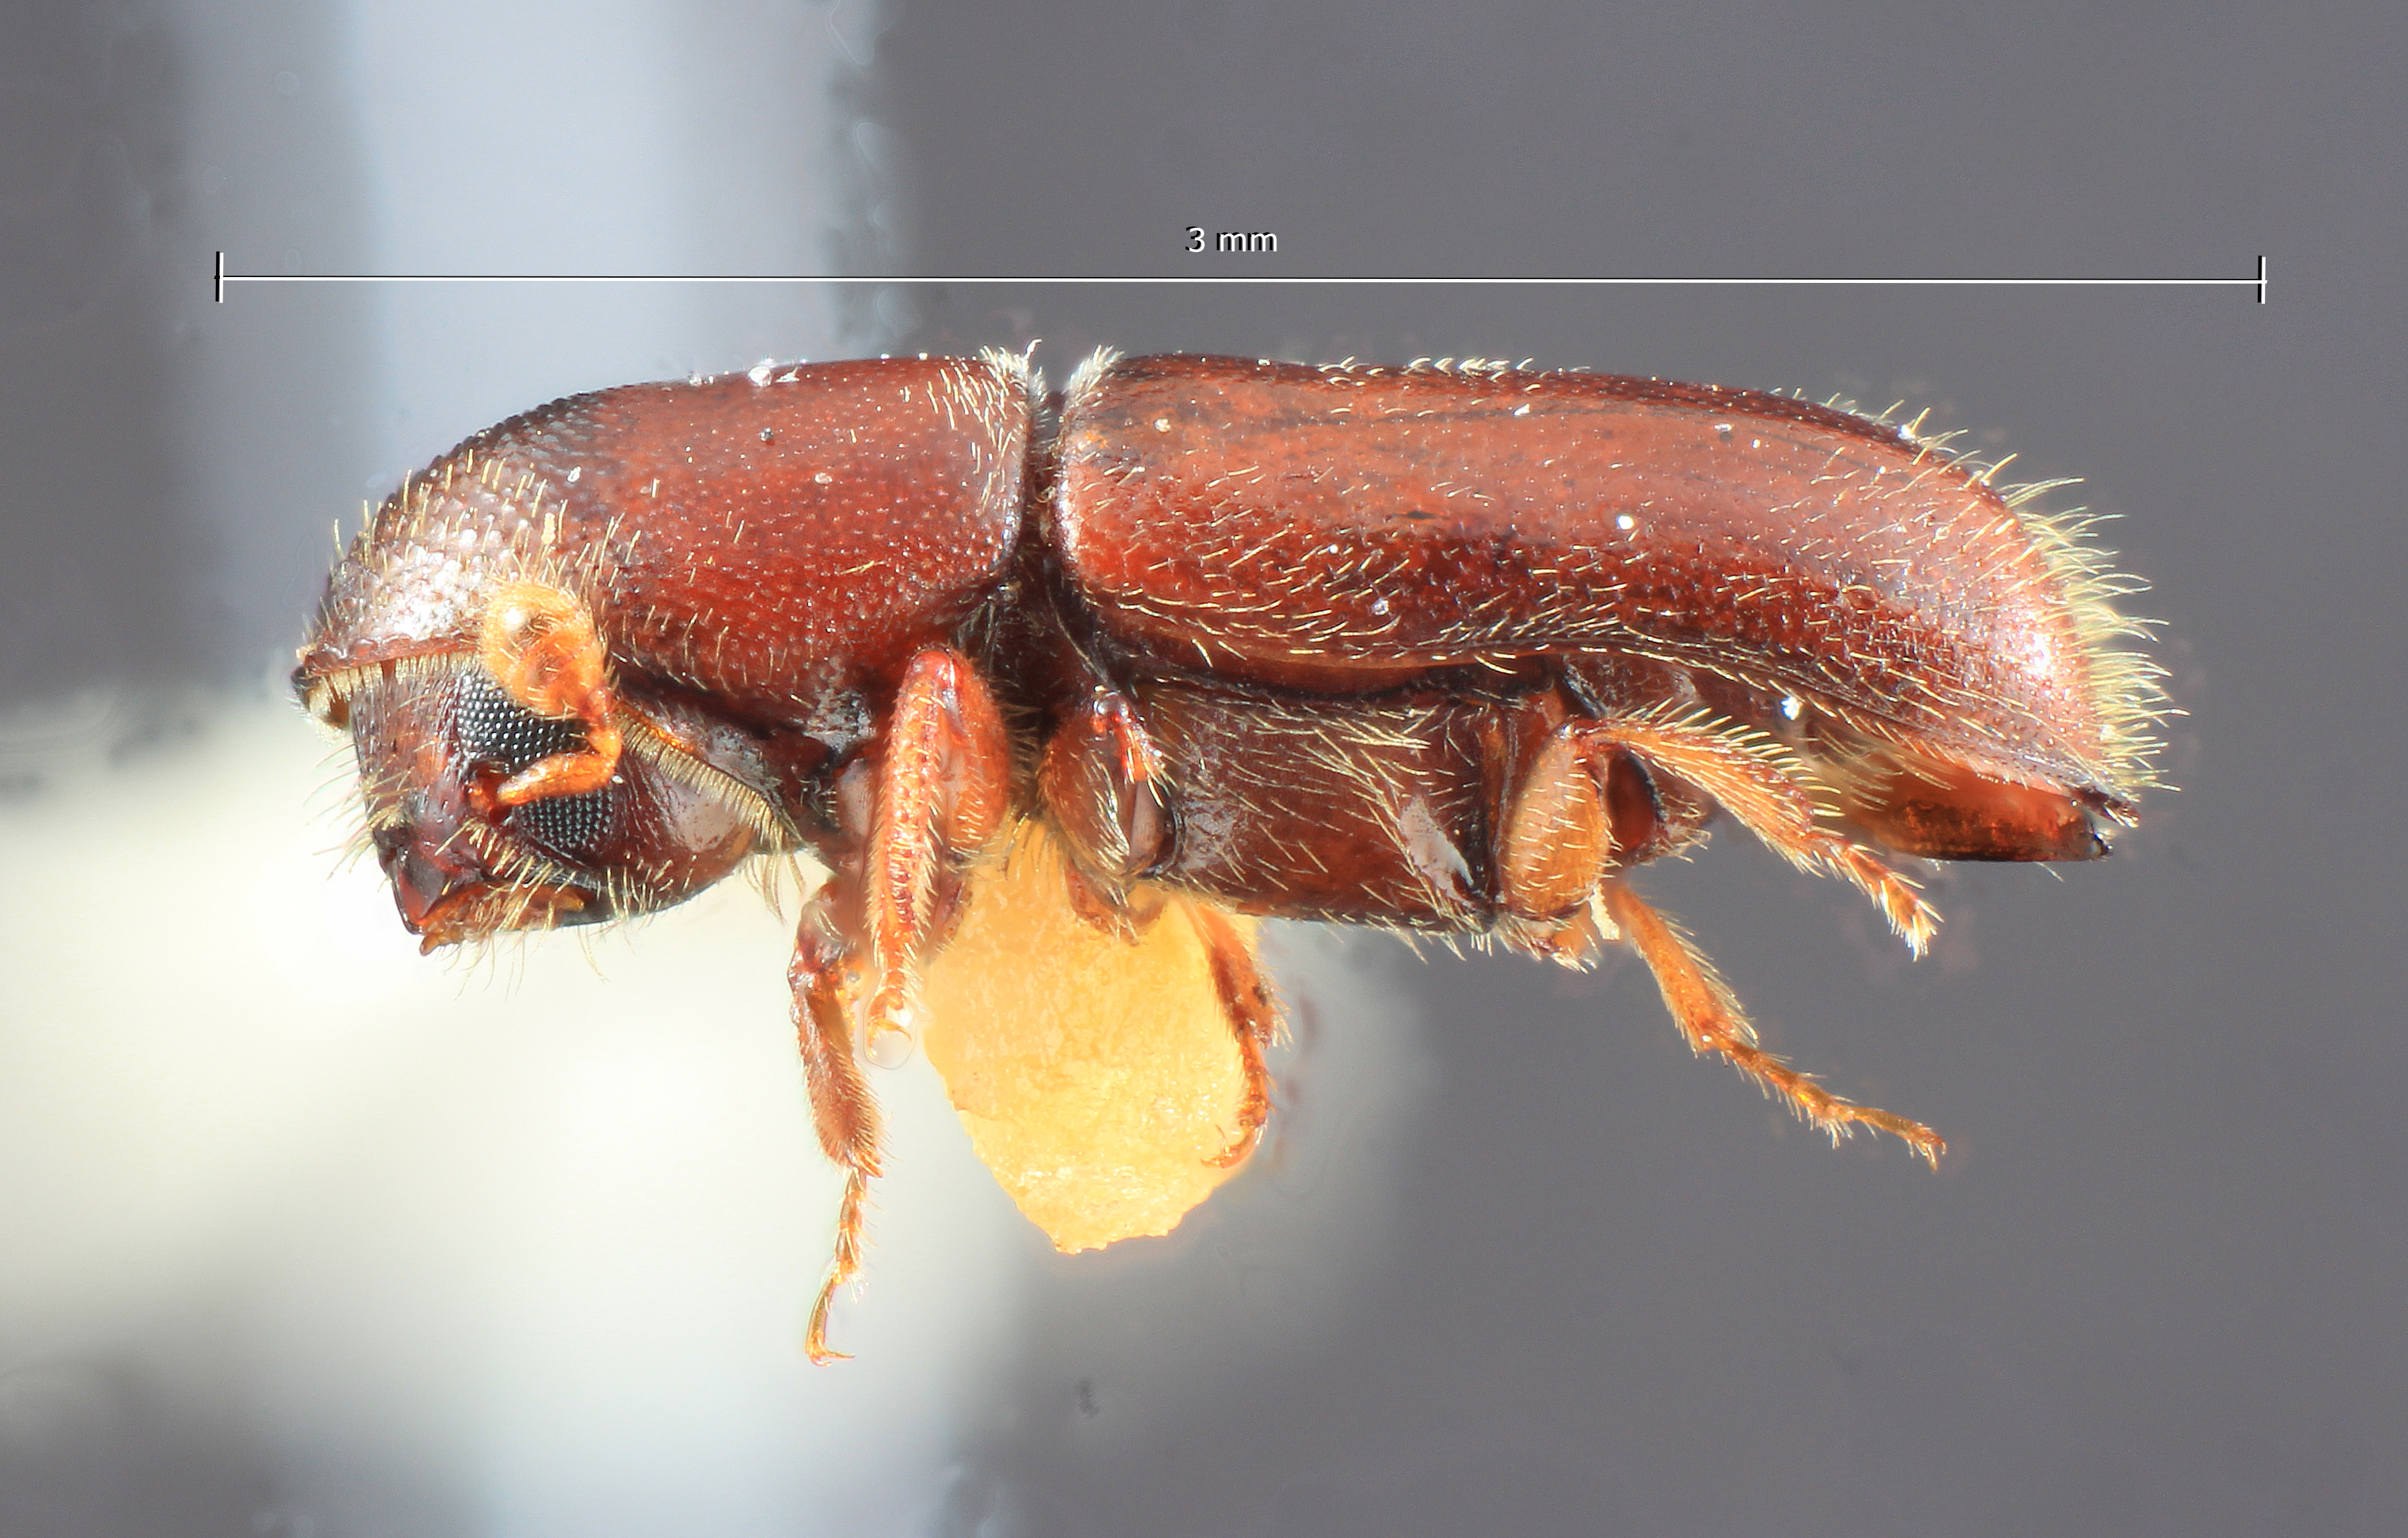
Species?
Gnathotrichus nimifrons
